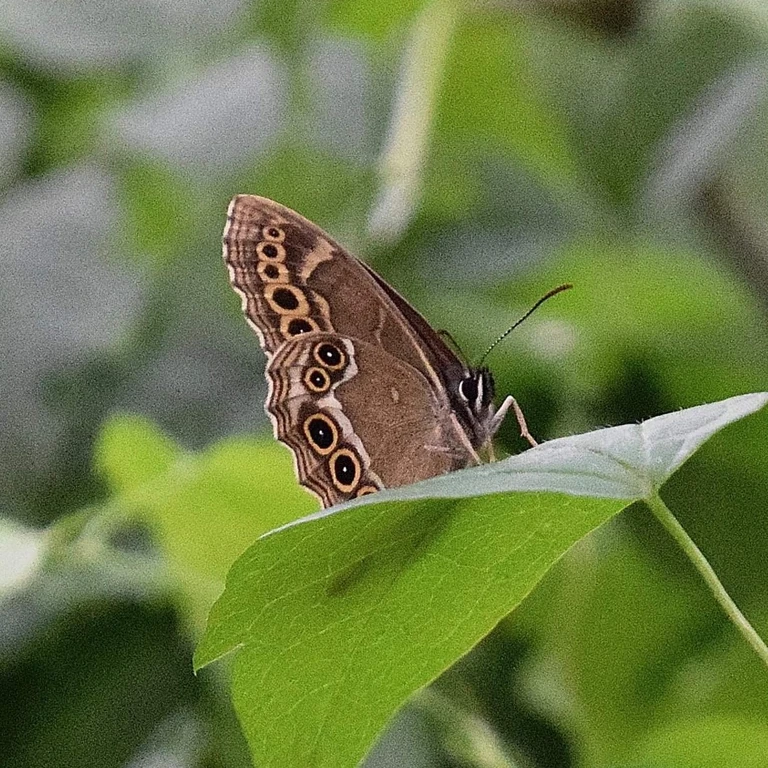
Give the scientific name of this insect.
Lopinga achine (also Pararge achine)
